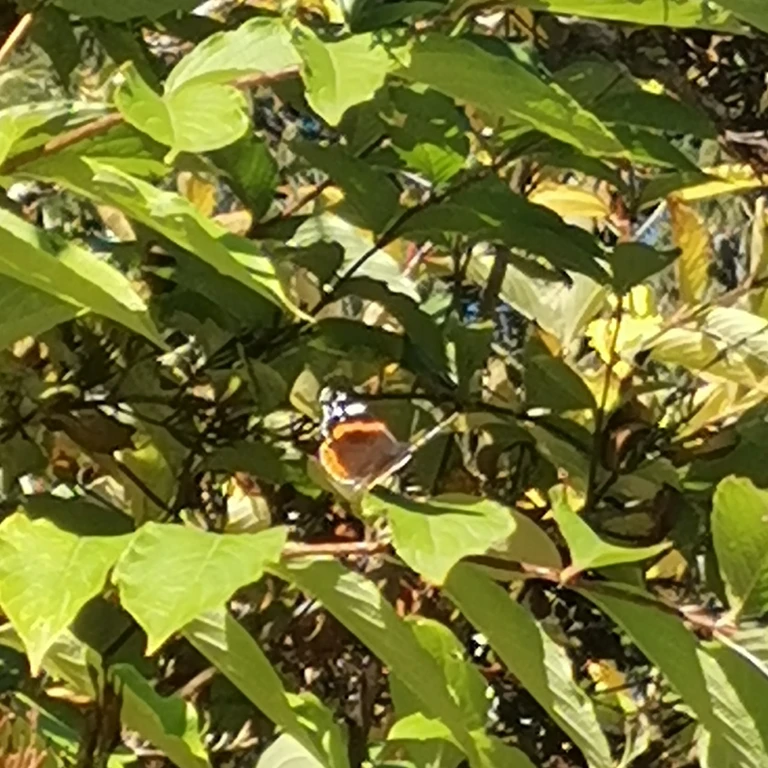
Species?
Vanessa atalanta
